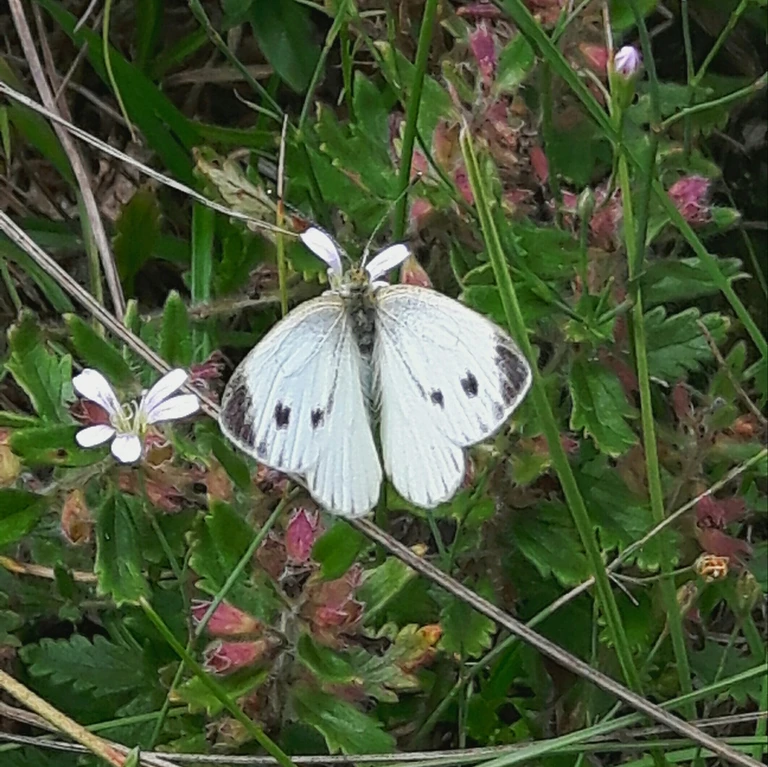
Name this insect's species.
Pieris napi
